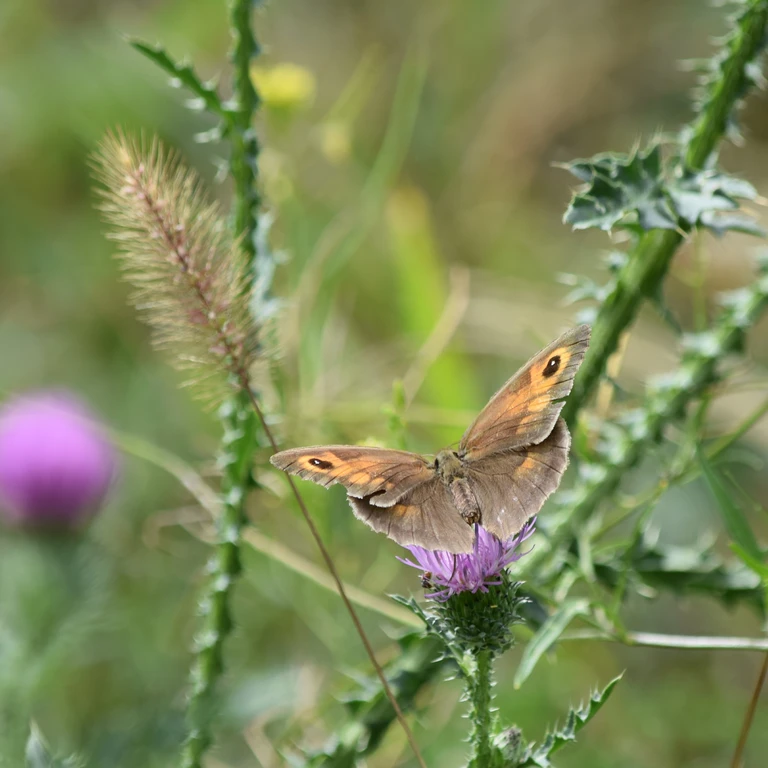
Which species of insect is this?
Maniola jurtina
